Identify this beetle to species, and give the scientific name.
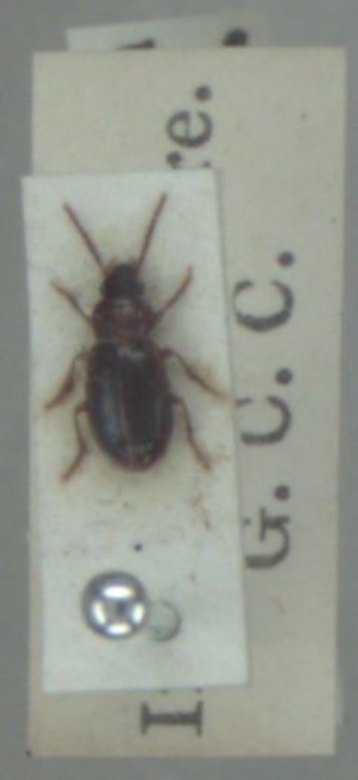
Bradycellus caucasicus
